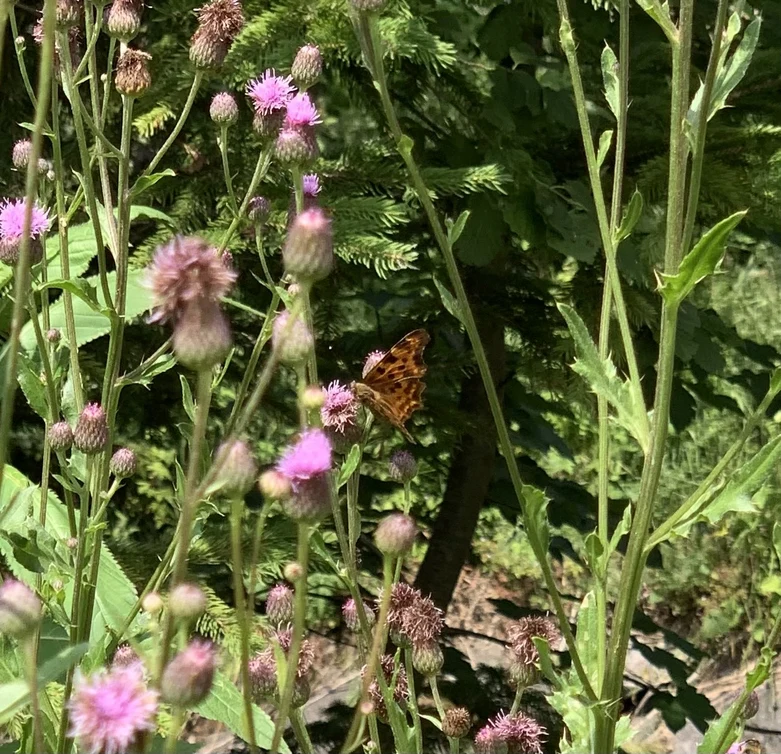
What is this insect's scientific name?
Polygonia c-album
